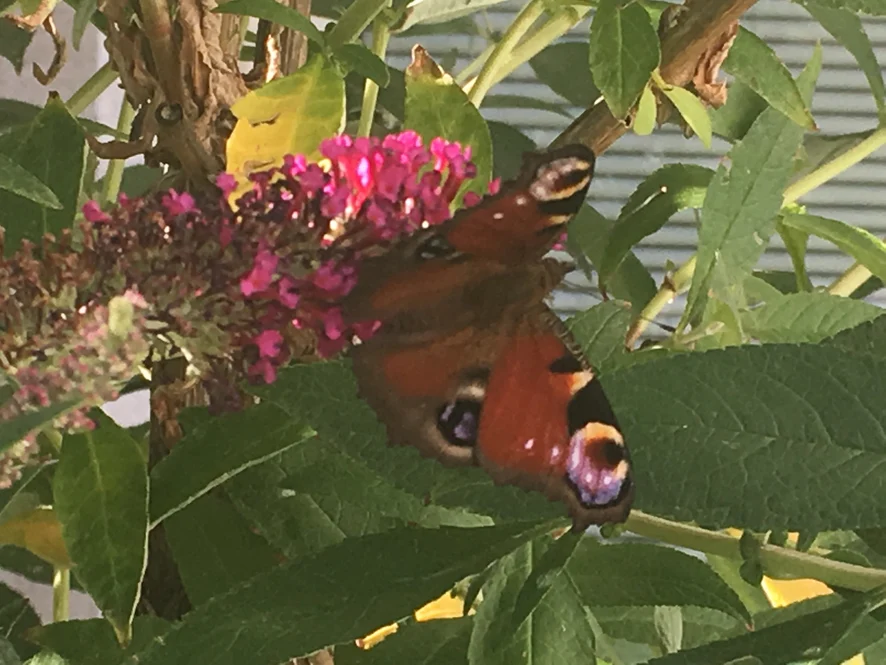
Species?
Aglais io
